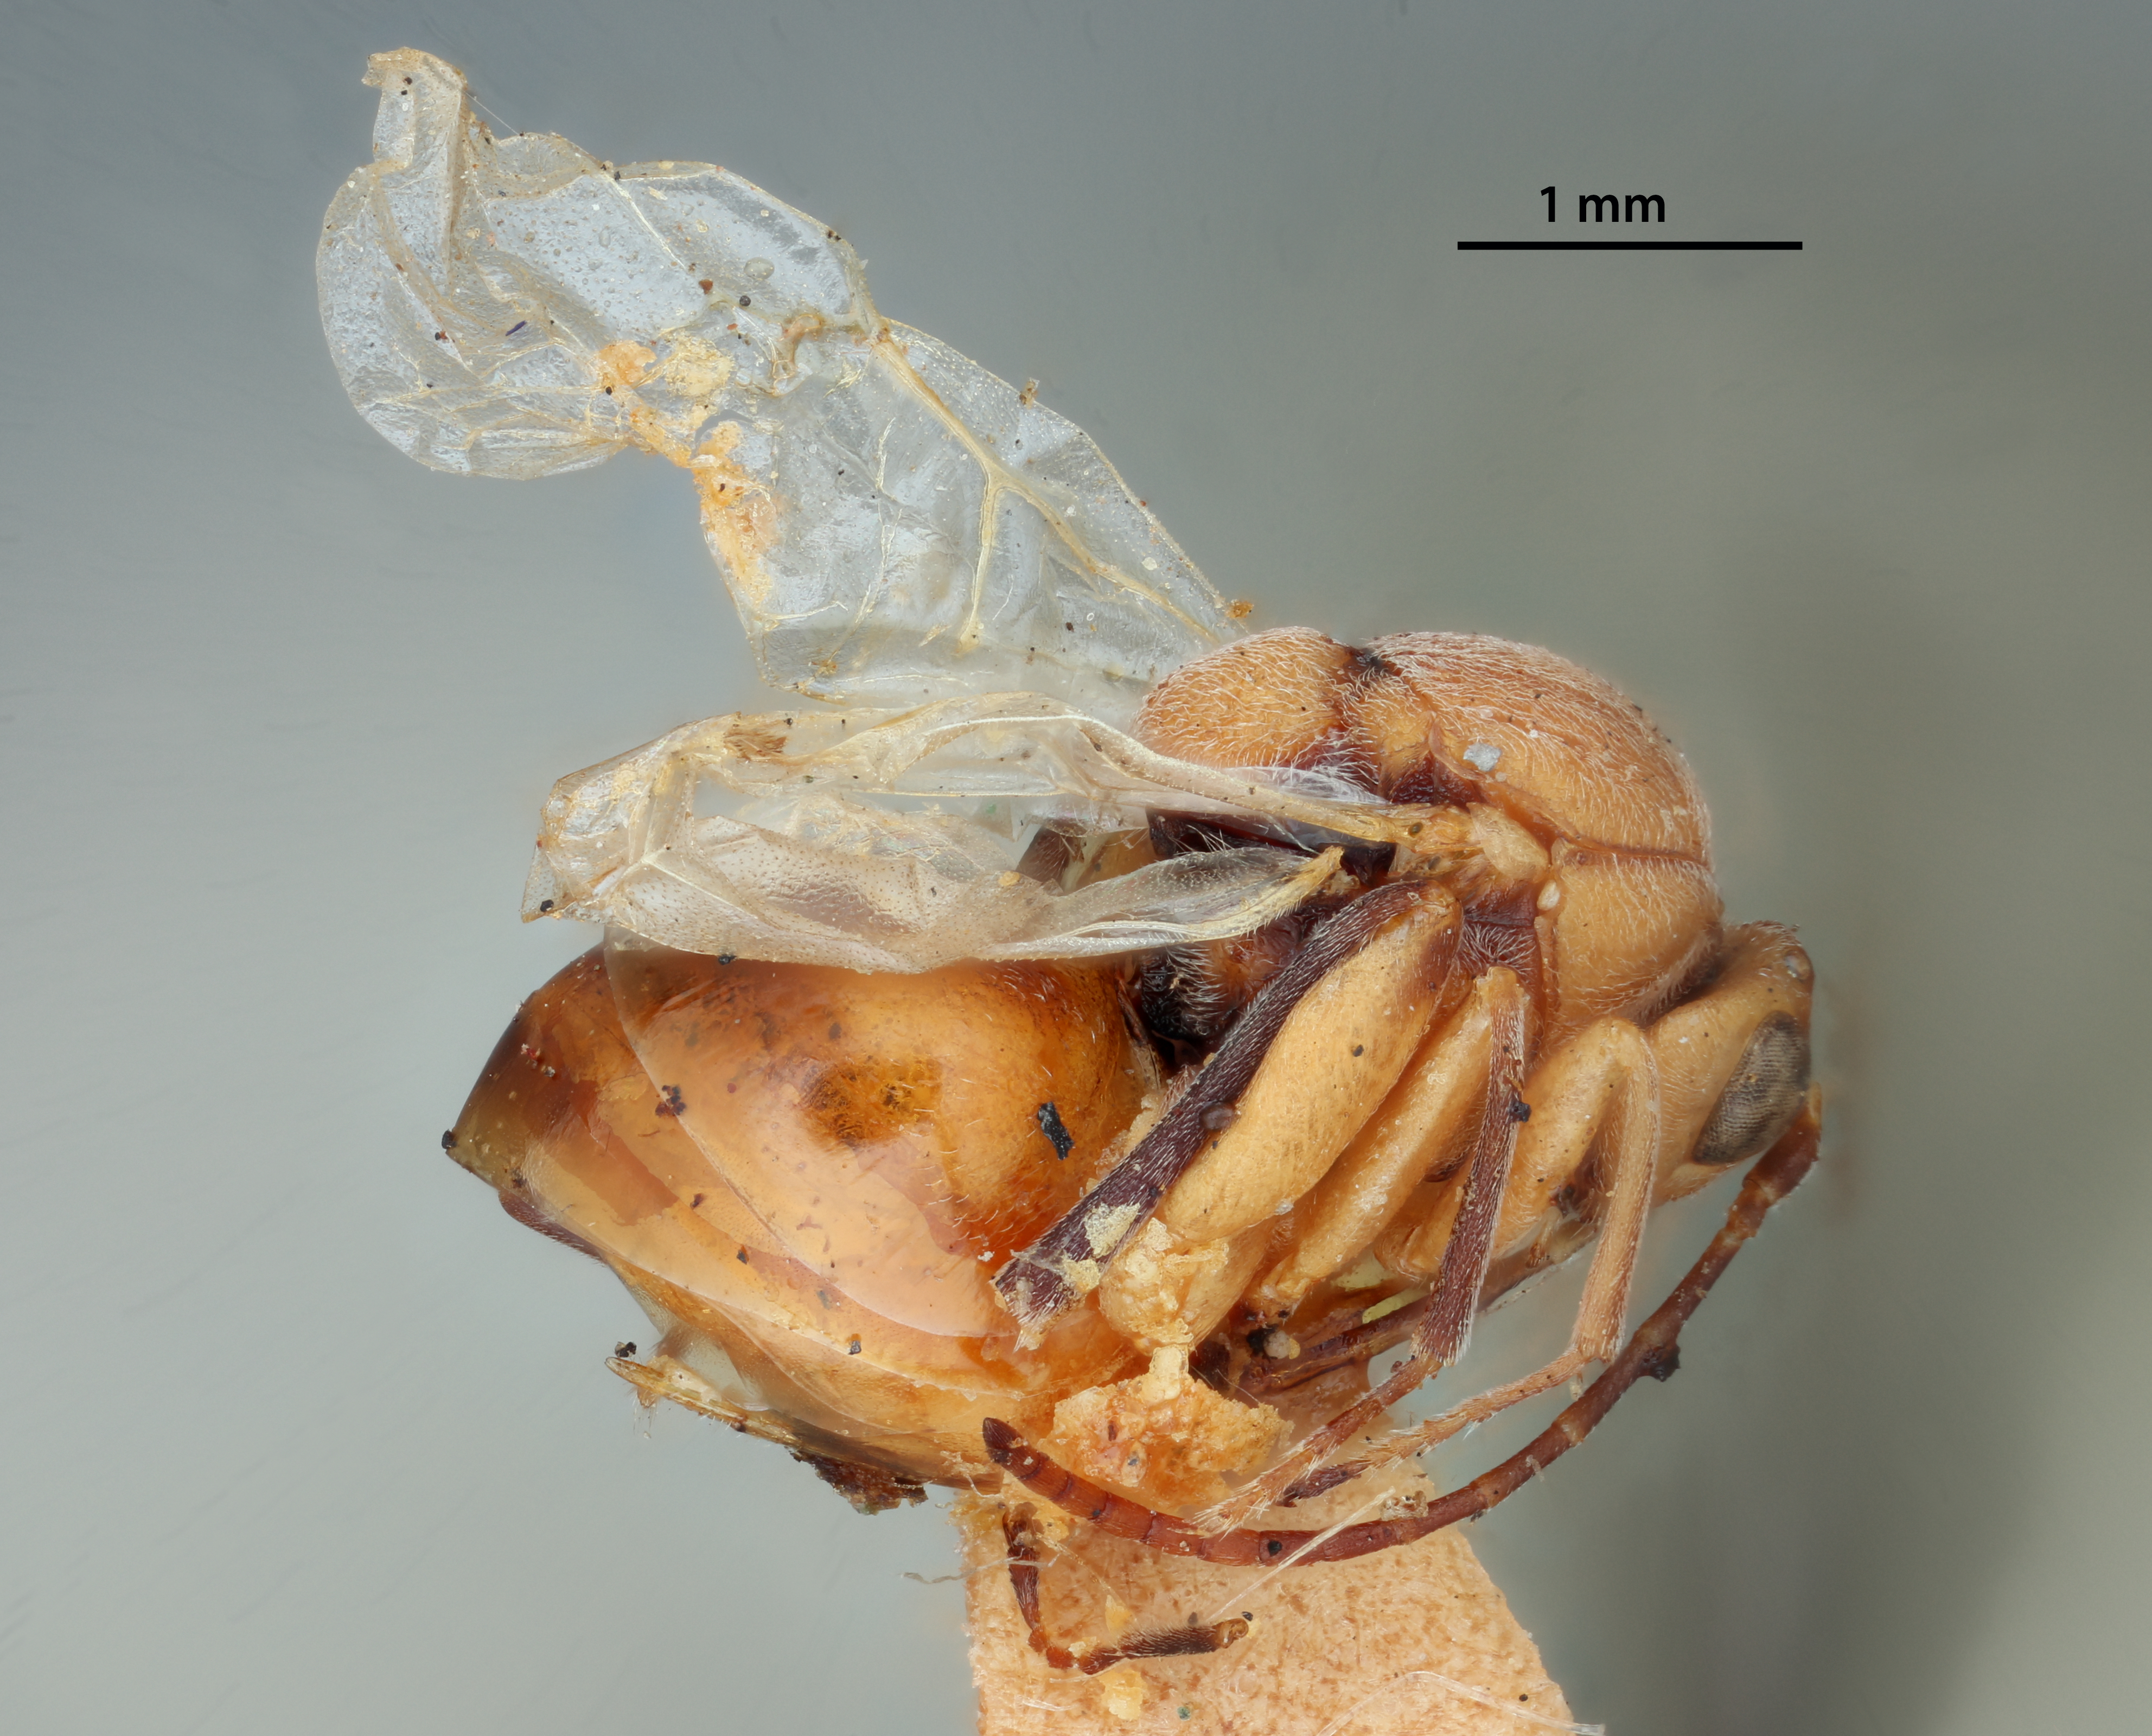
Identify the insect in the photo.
Callirhytis banalapsis
